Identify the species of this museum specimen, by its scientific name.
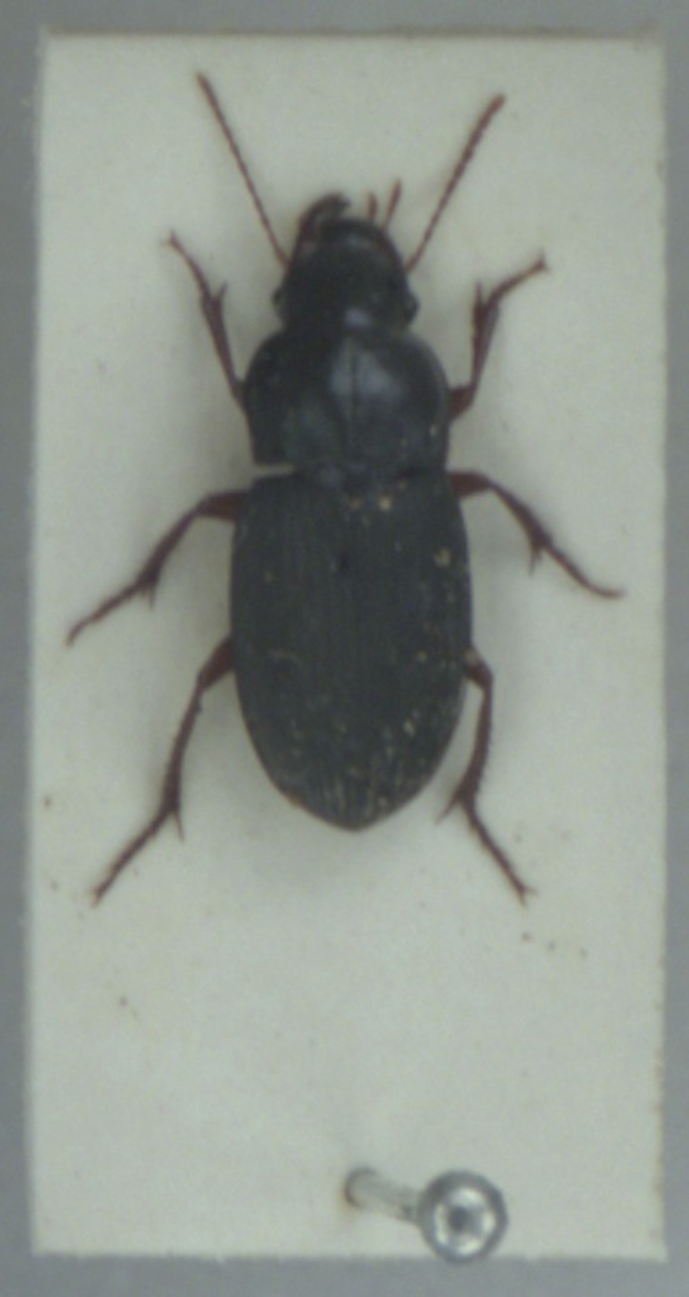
Harpalus rubripes
